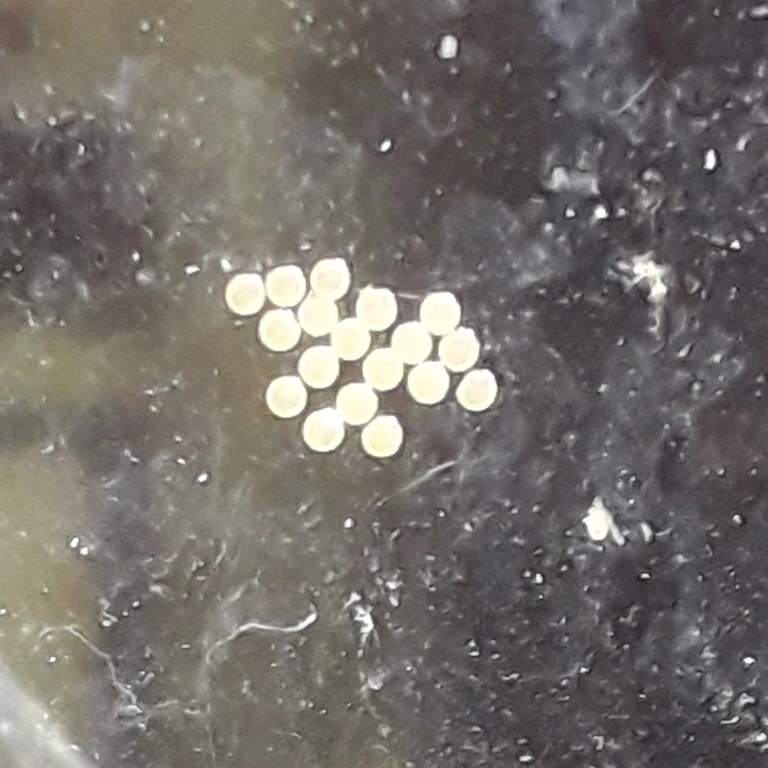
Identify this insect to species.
Euplagia quadripunctaria
